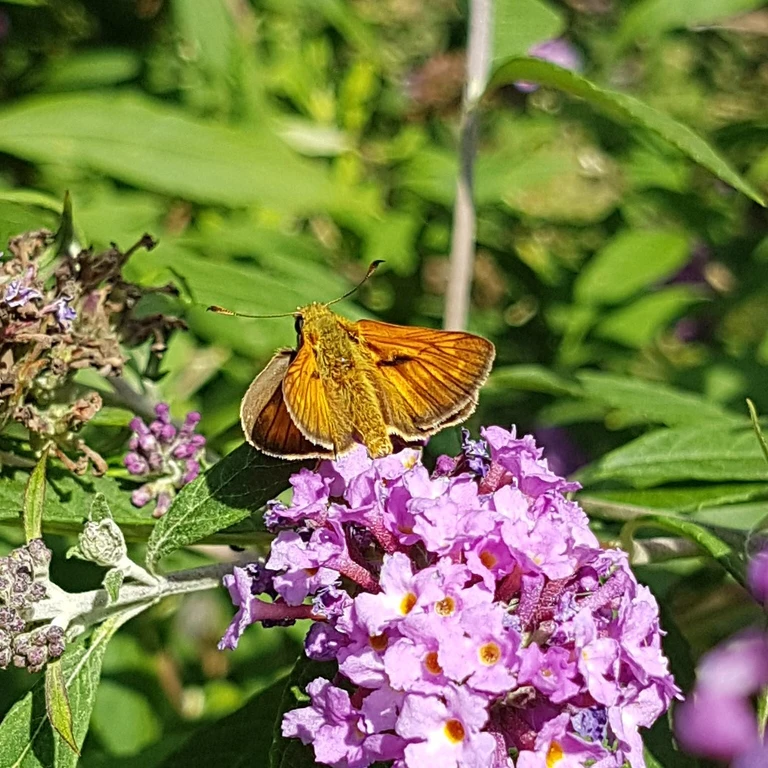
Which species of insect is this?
Ochlodes sylvanus (also Ochlodes venata)
